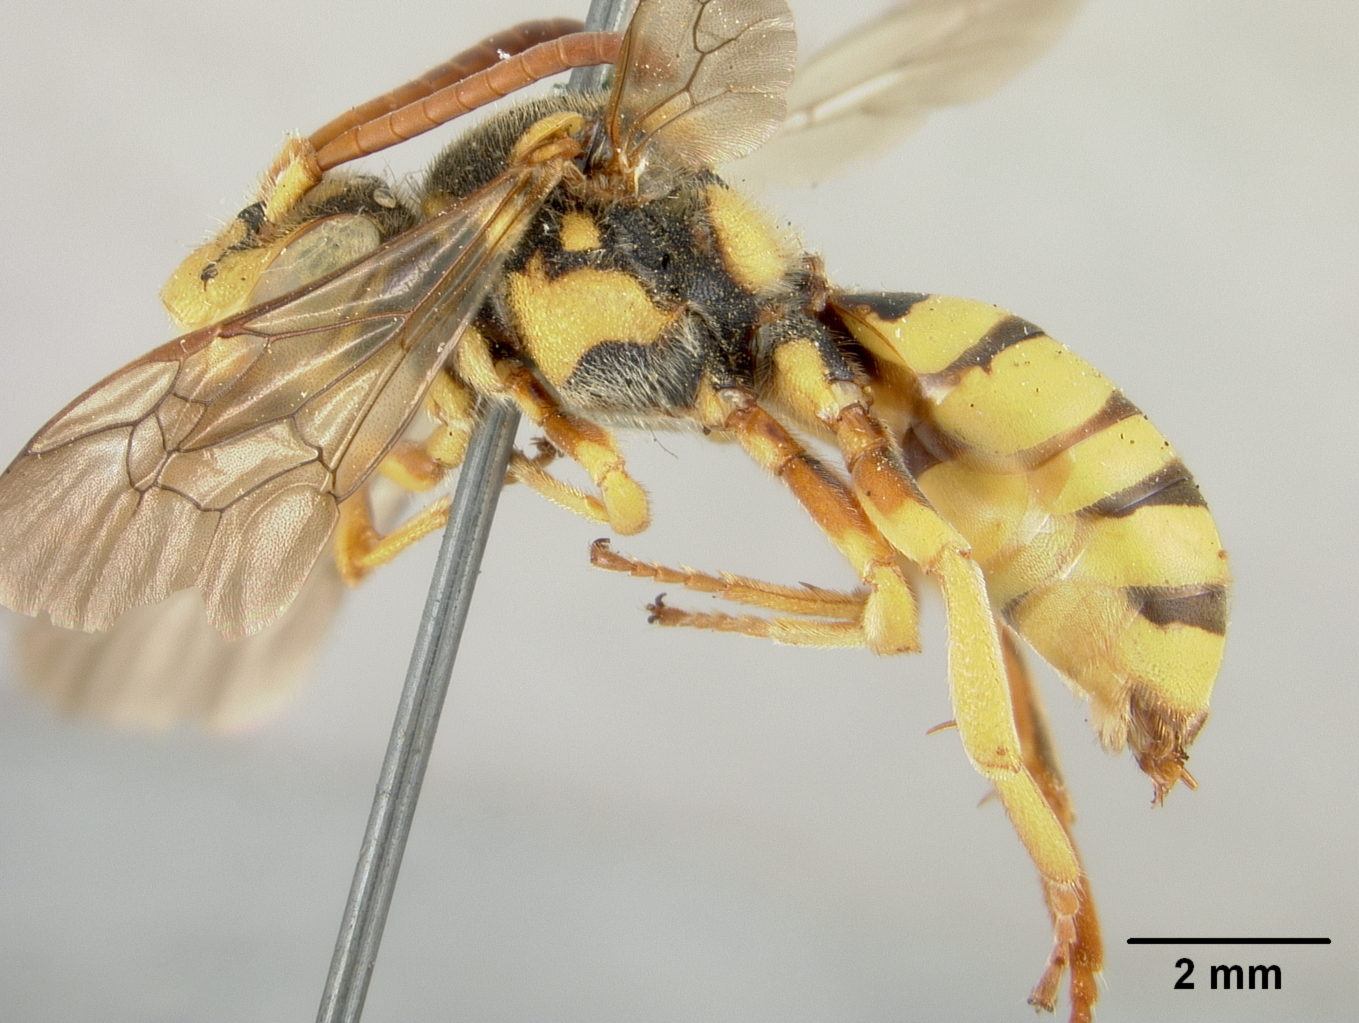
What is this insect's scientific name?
Nomada xanthophila
